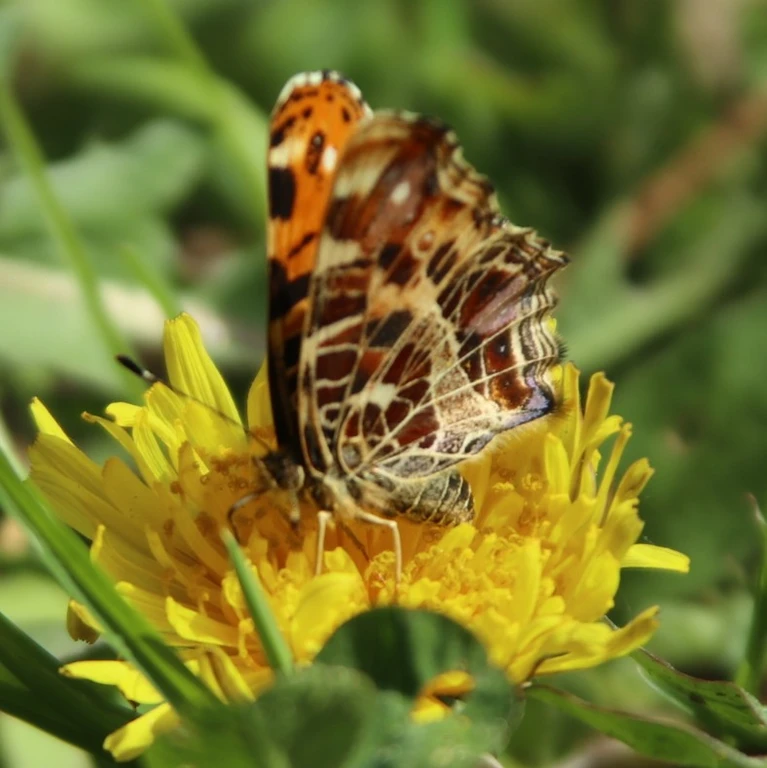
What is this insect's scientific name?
Araschnia levana
